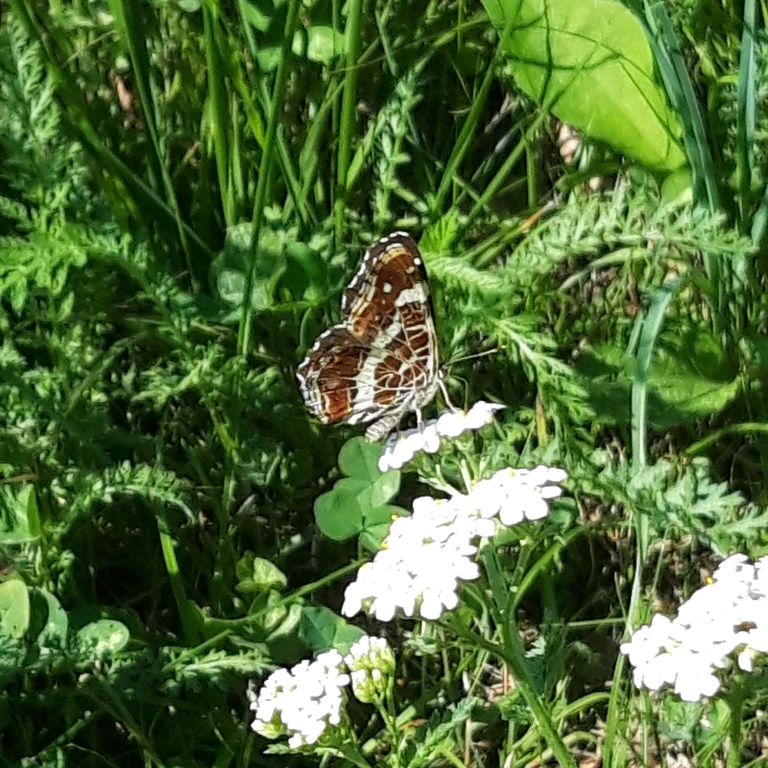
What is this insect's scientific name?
Araschnia levana
